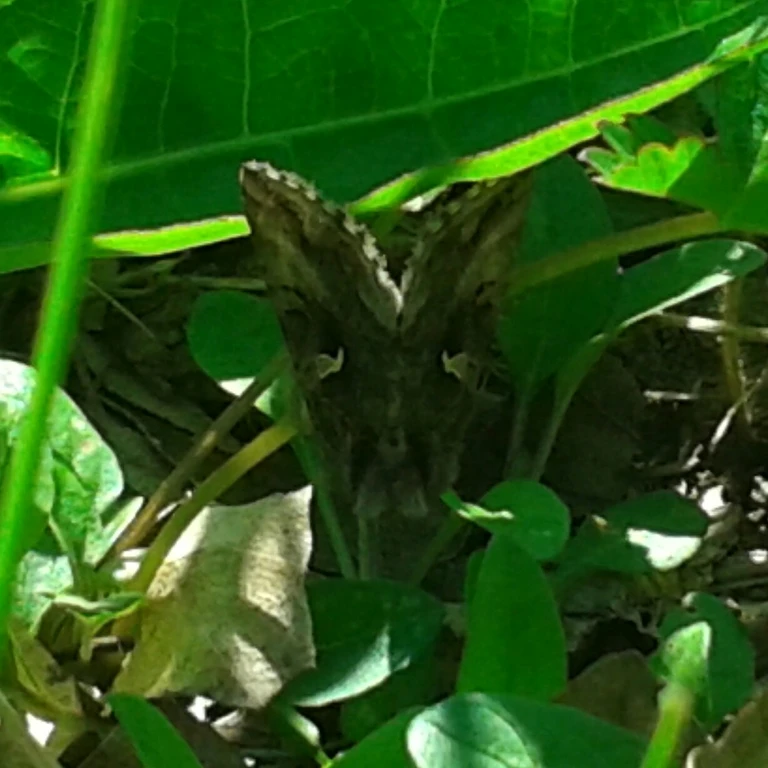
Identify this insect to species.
Autographa gamma
